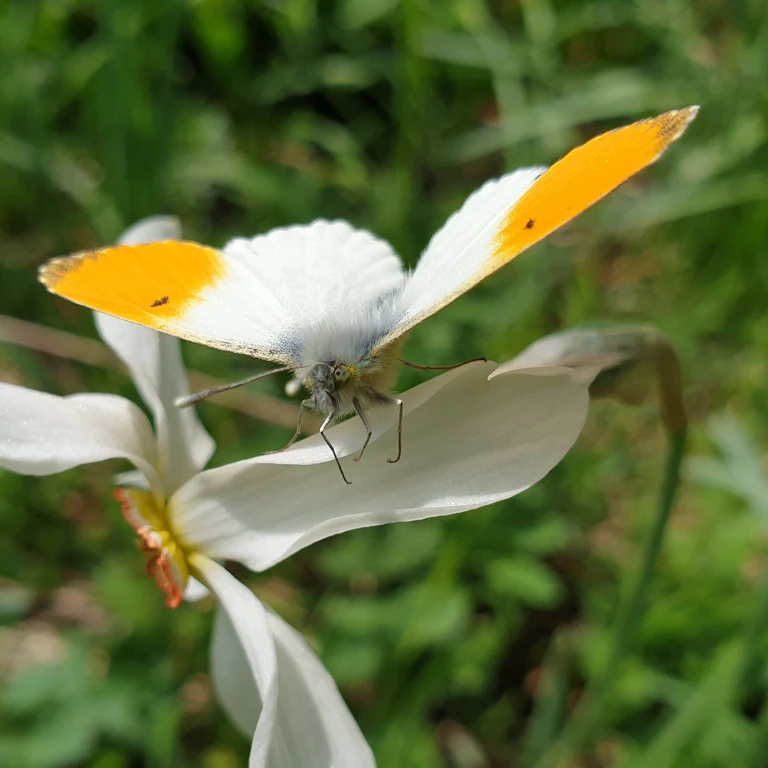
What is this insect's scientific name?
Anthocharis cardamines
